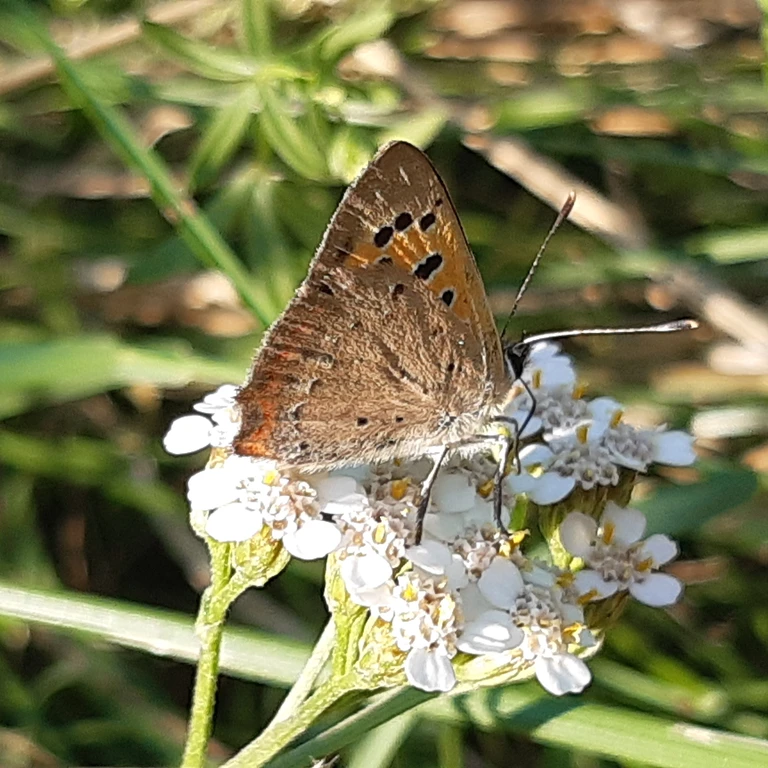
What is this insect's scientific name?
Lycaena phlaeas
